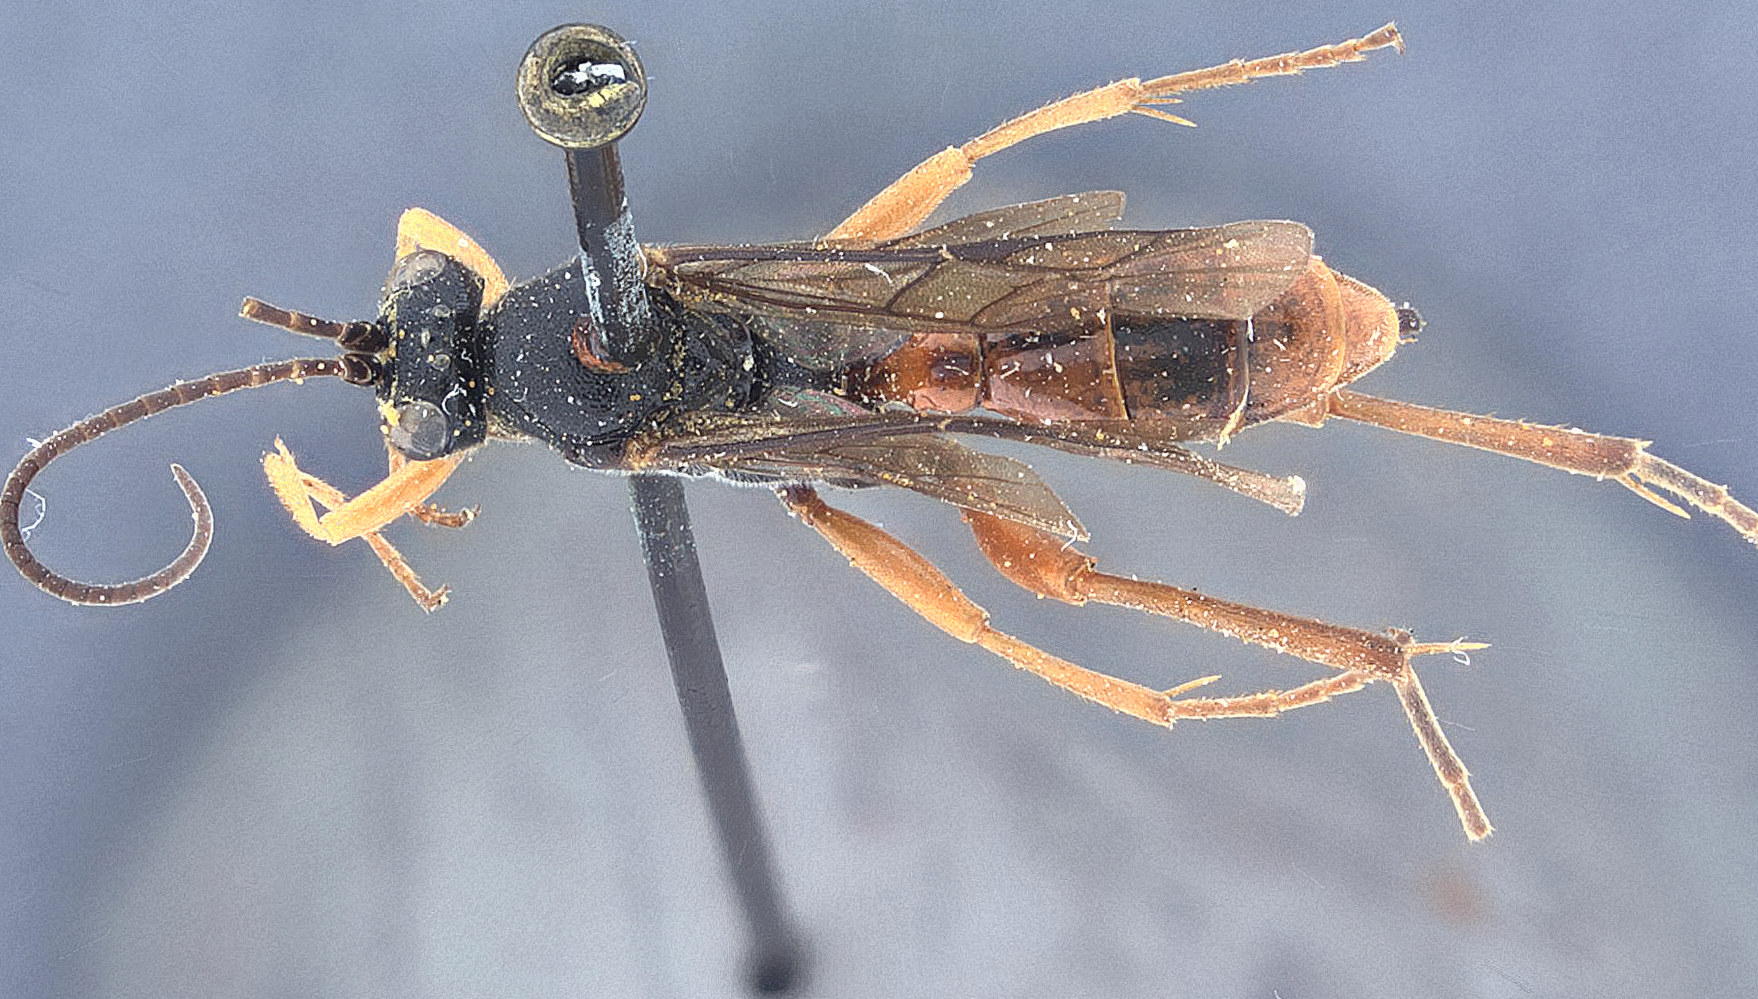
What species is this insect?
Trychosis depilis
